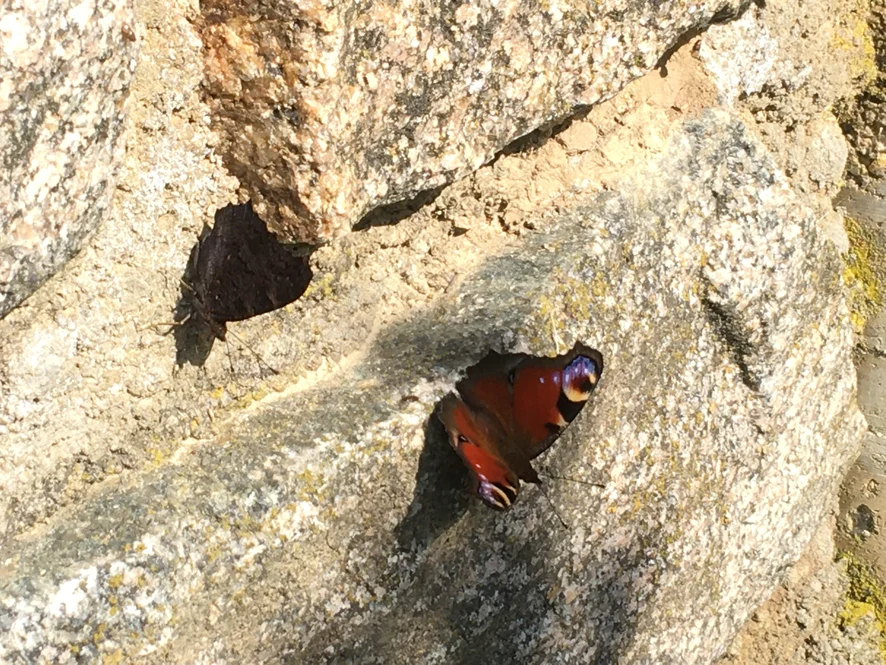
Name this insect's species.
Aglais io
